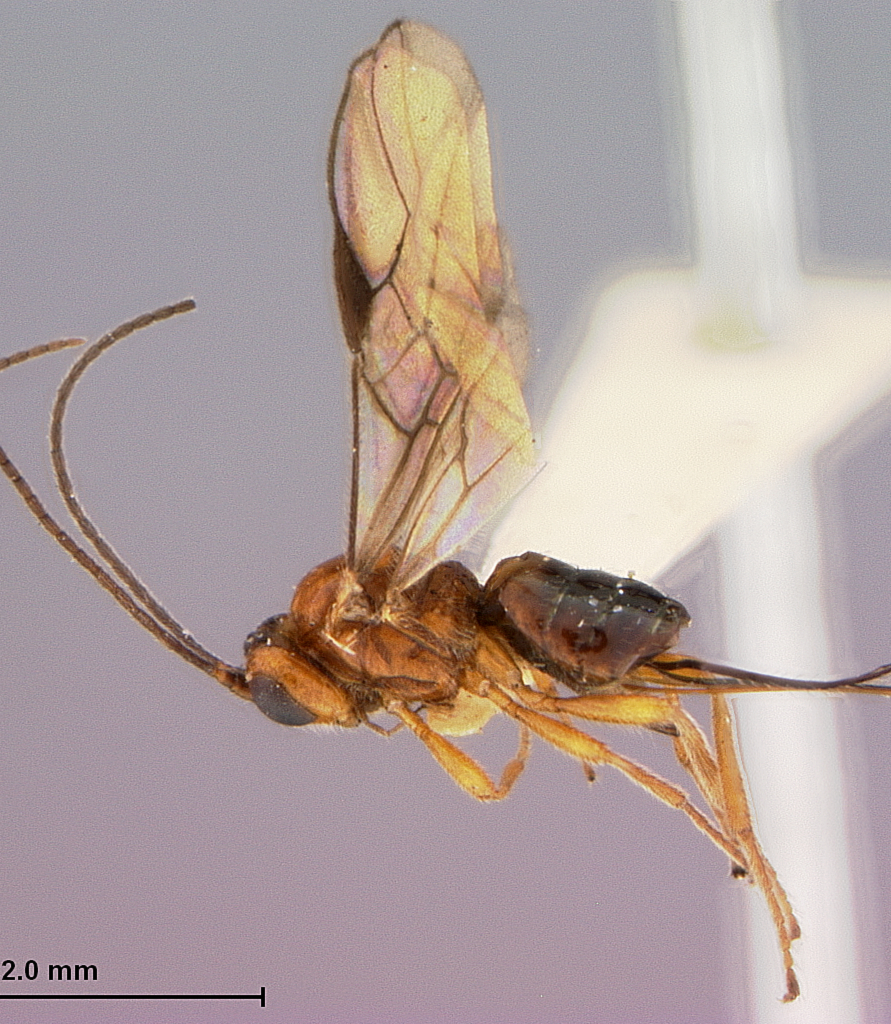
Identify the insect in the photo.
Opius manilensis
